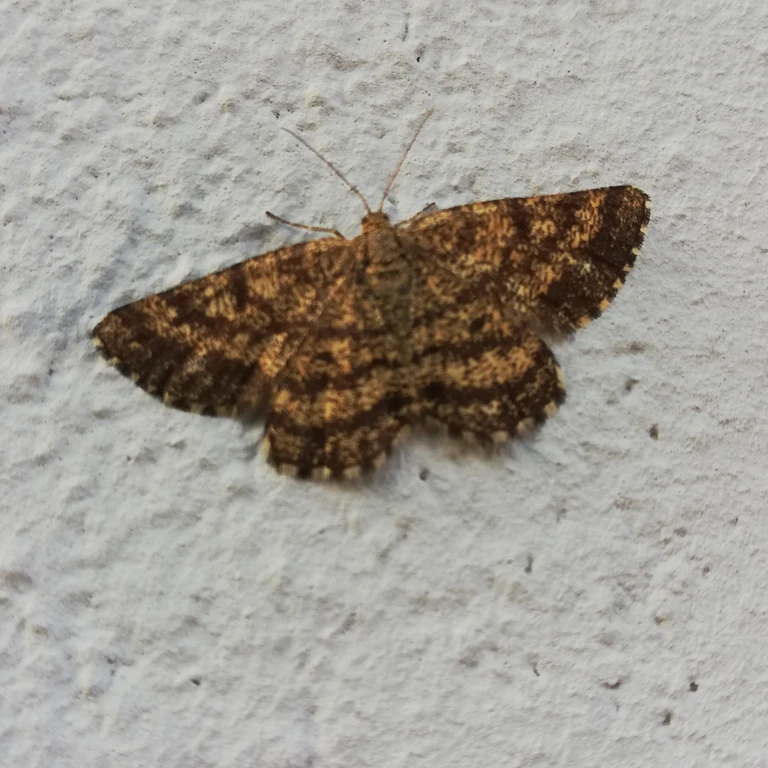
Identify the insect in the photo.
Ematurga atomaria
